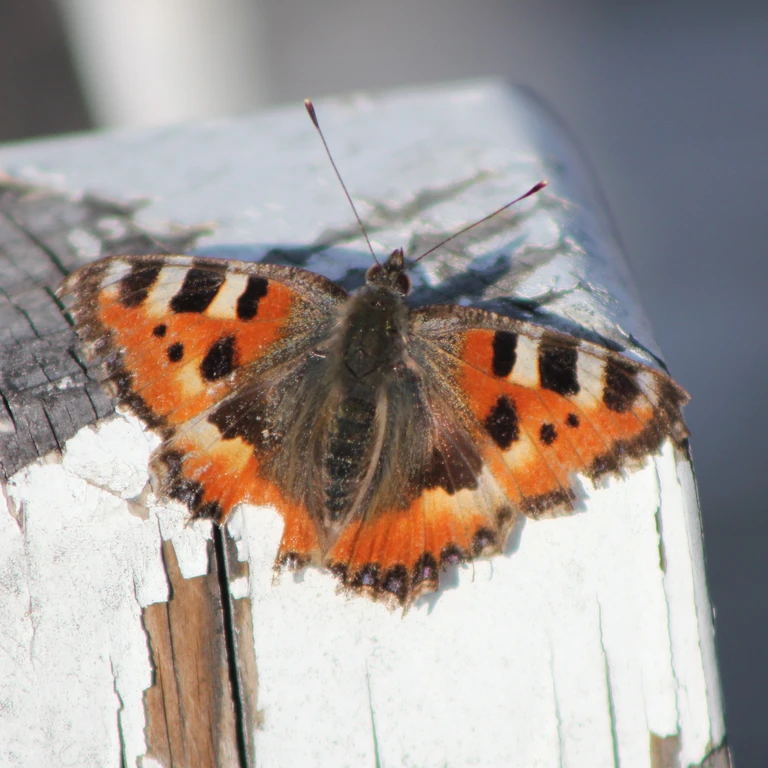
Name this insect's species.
Aglais urticae
